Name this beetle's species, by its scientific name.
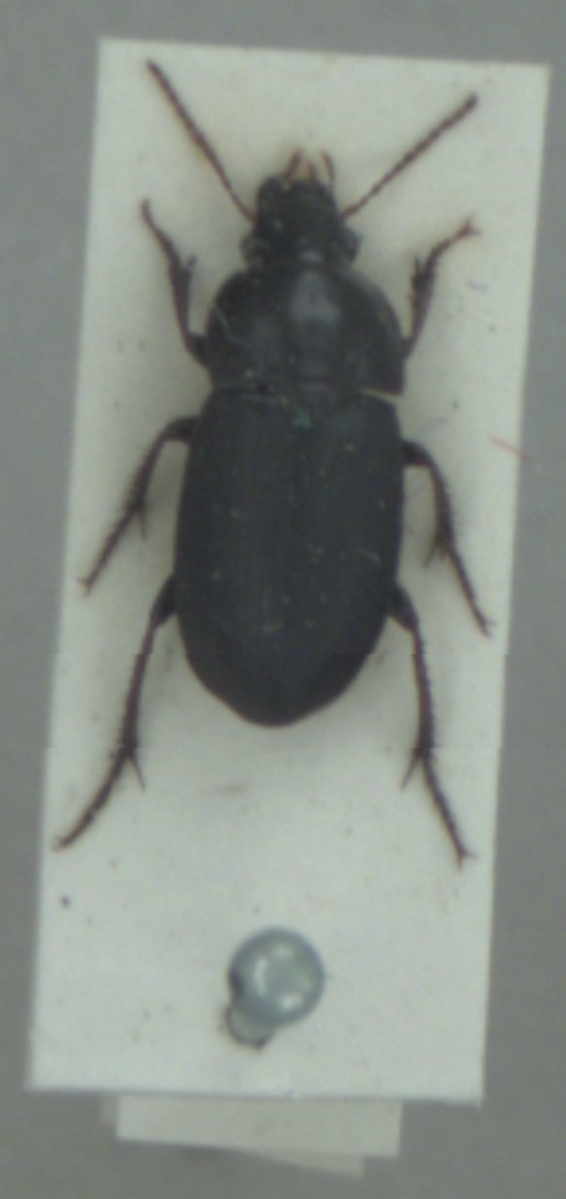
Harpalus anxius
